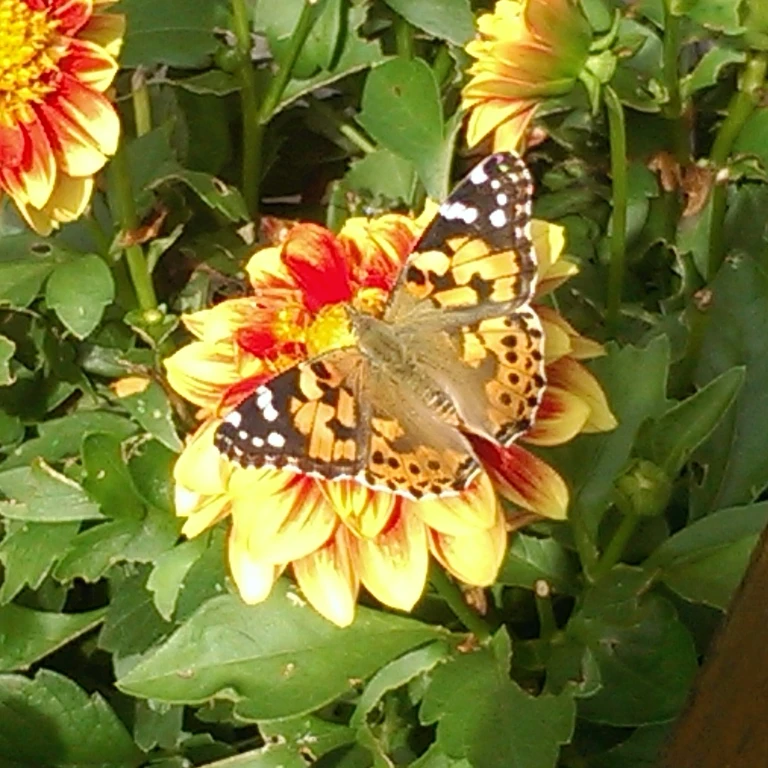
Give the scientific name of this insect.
Vanessa cardui
